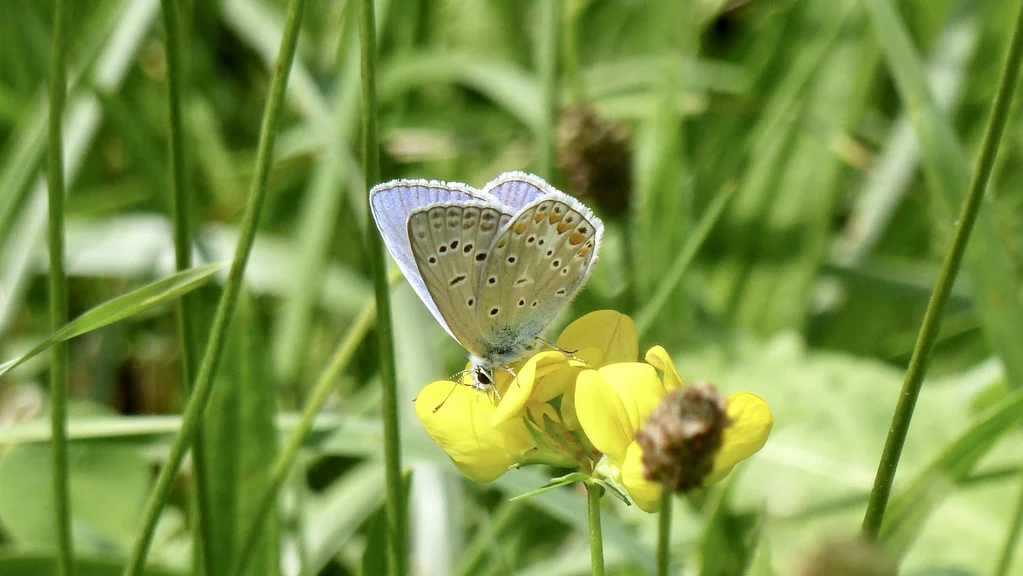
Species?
Polyommatus icarus
